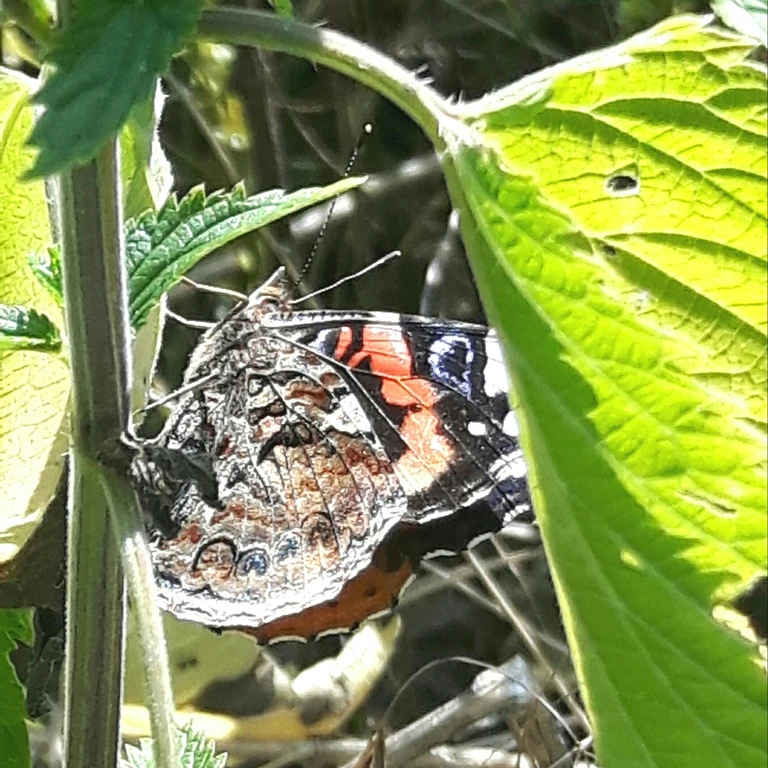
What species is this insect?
Vanessa atalanta
